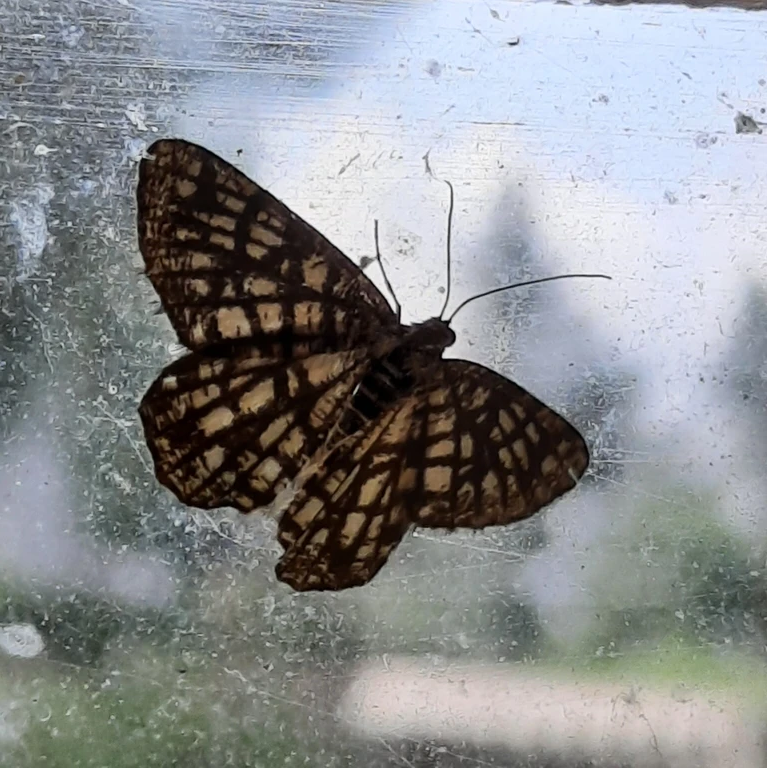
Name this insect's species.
Chiasmia clathrata
